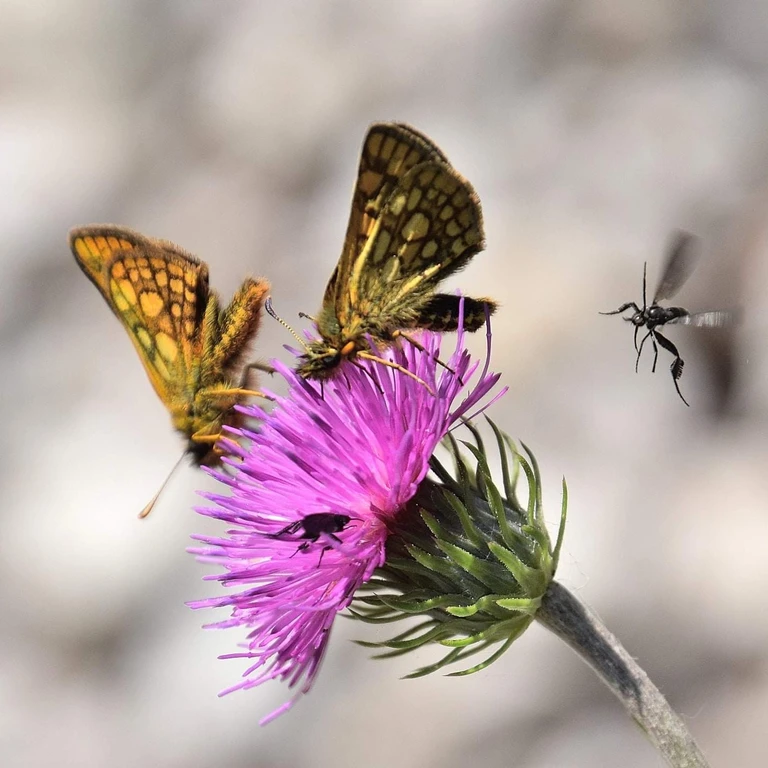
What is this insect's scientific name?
Carterocephalus palaemon
